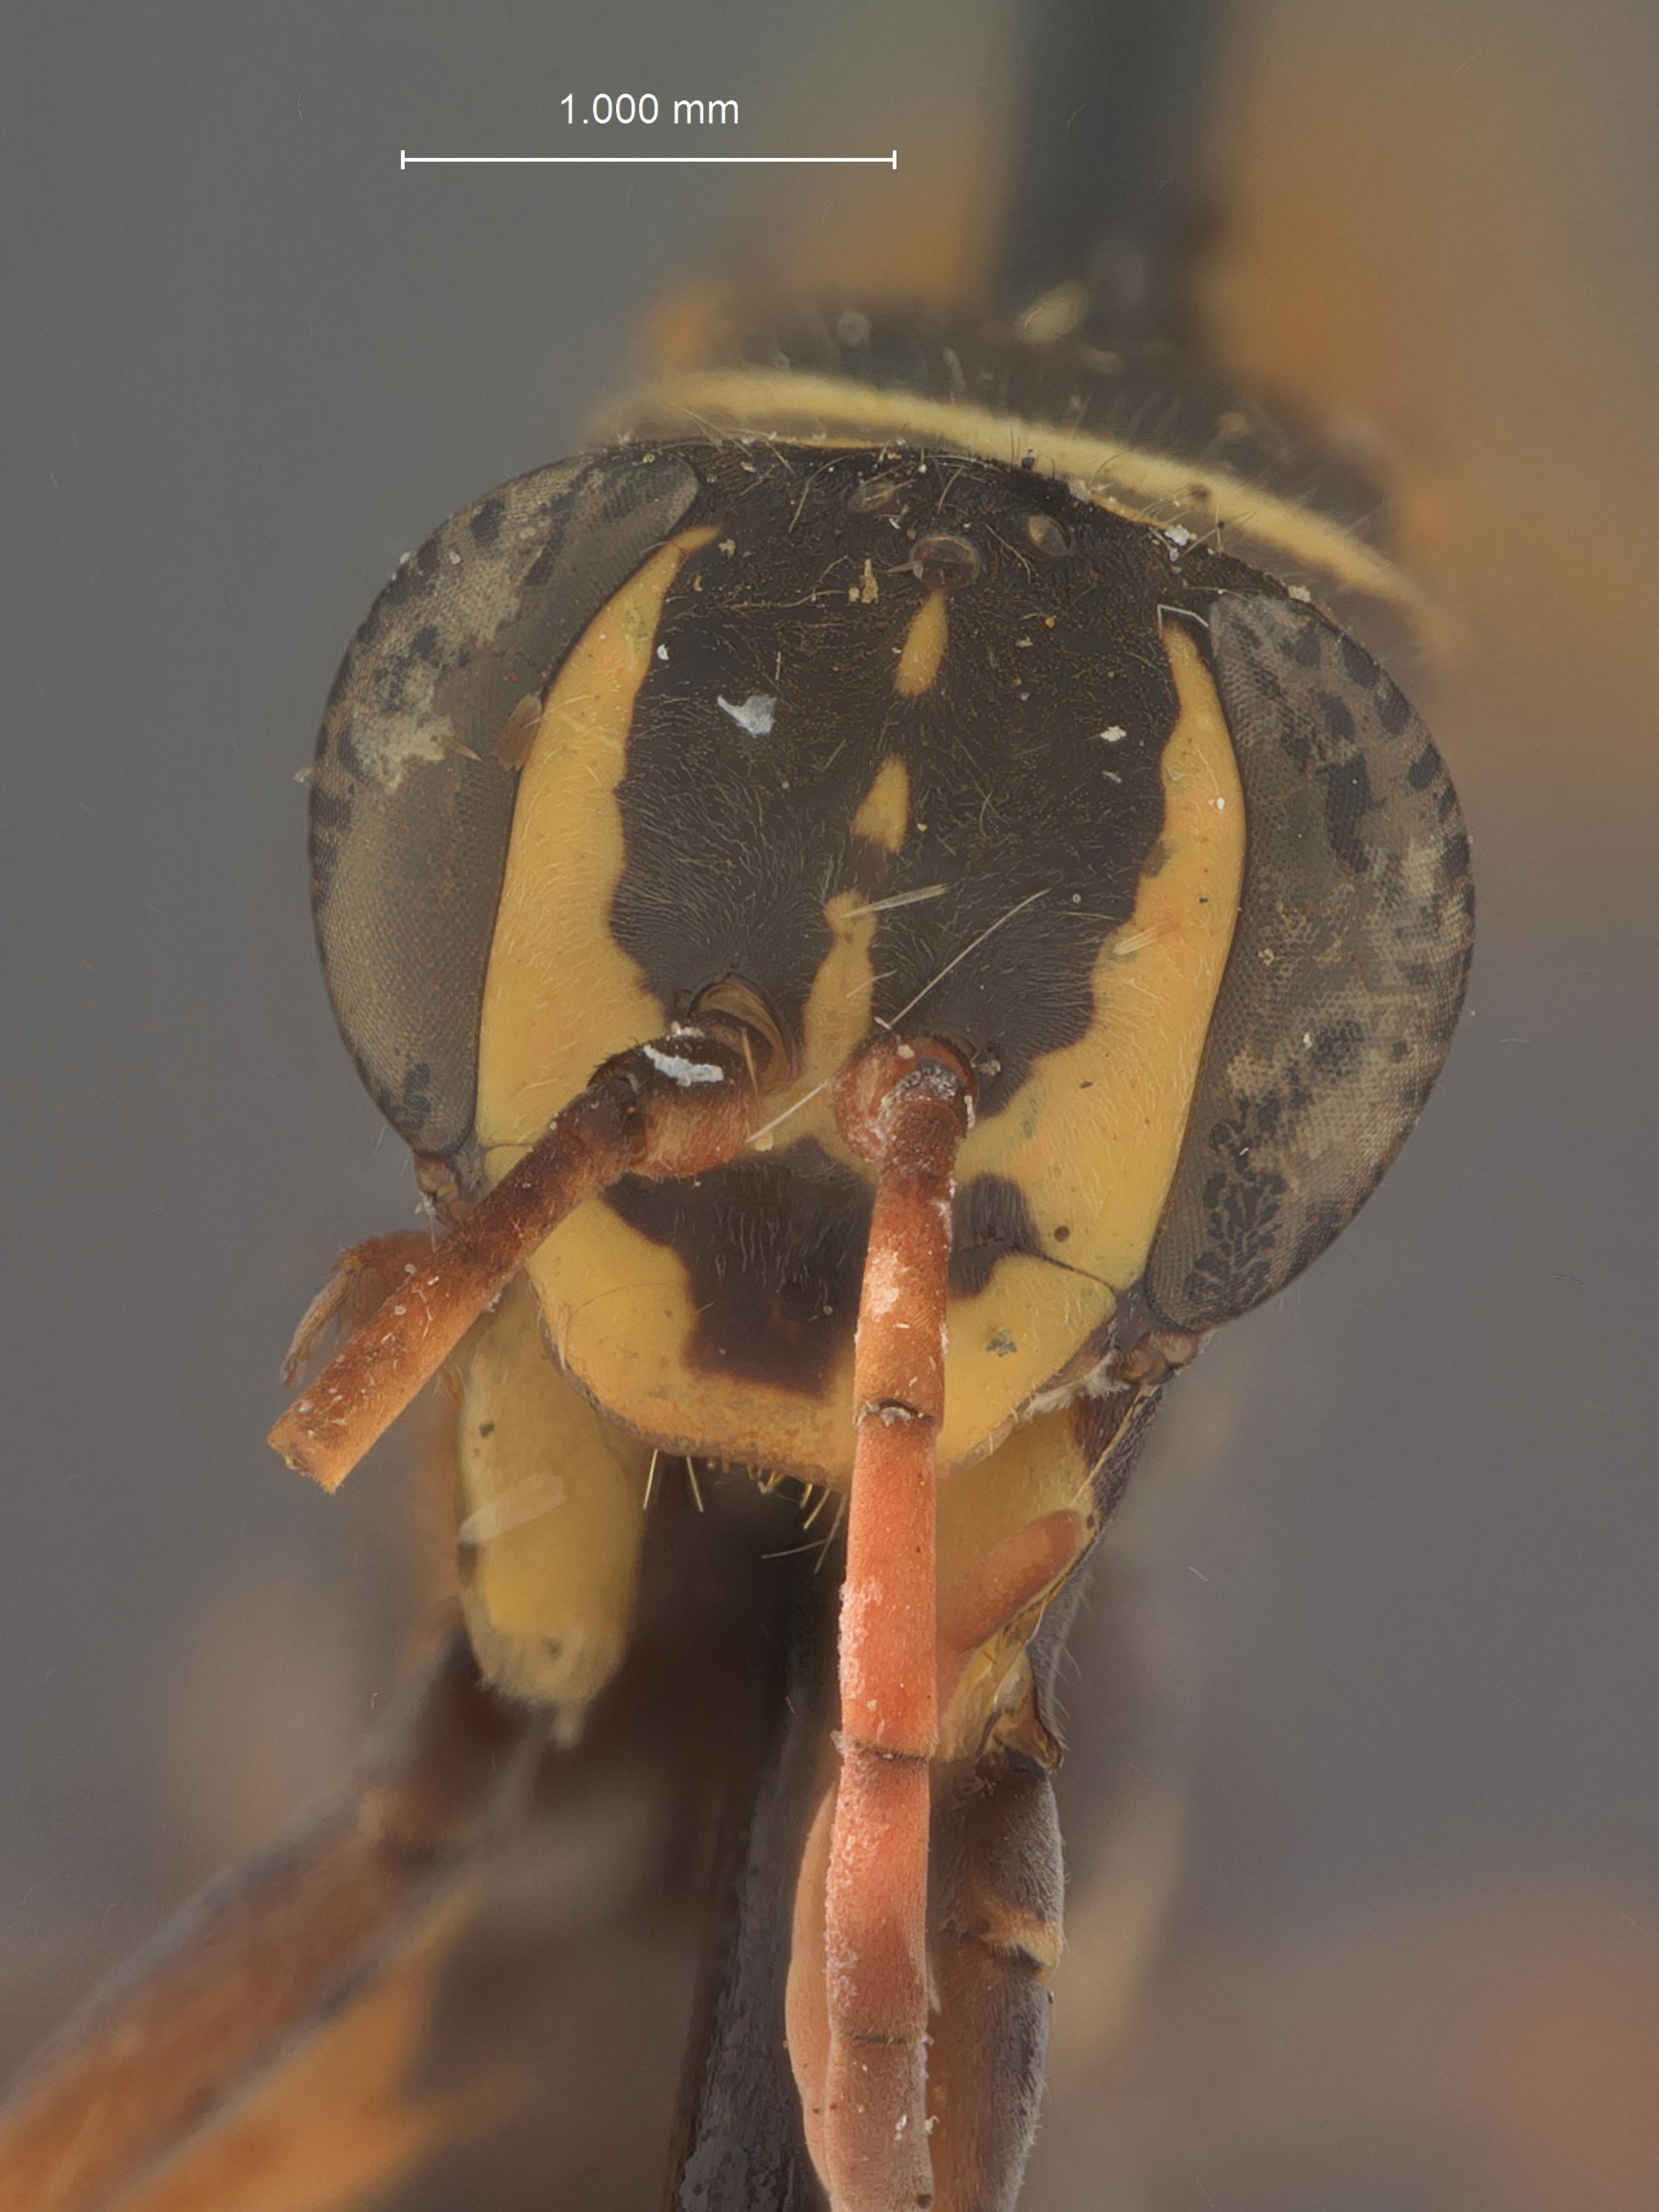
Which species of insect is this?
Batazonus hookeri
